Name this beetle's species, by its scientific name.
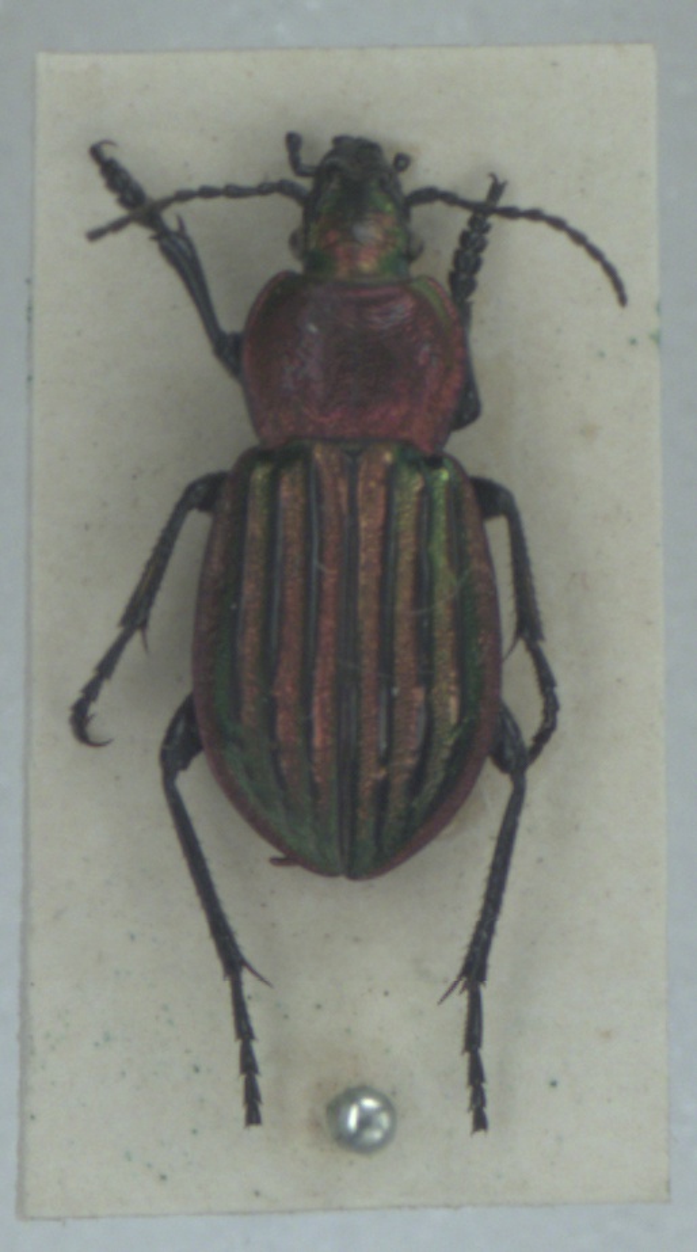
Carabus nitens
